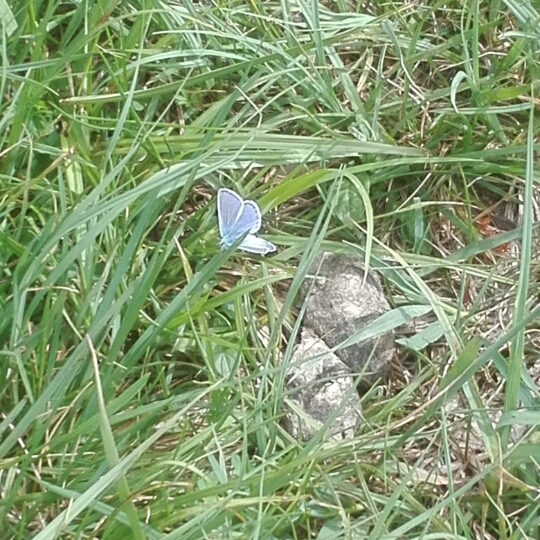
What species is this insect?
Polyommatus icarus
